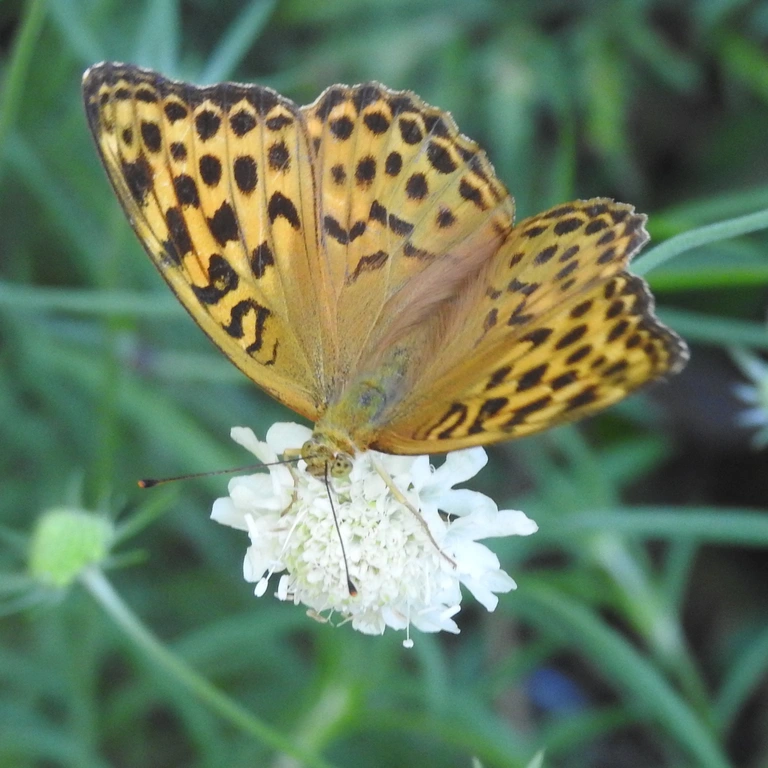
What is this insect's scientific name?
Argynnis paphia
